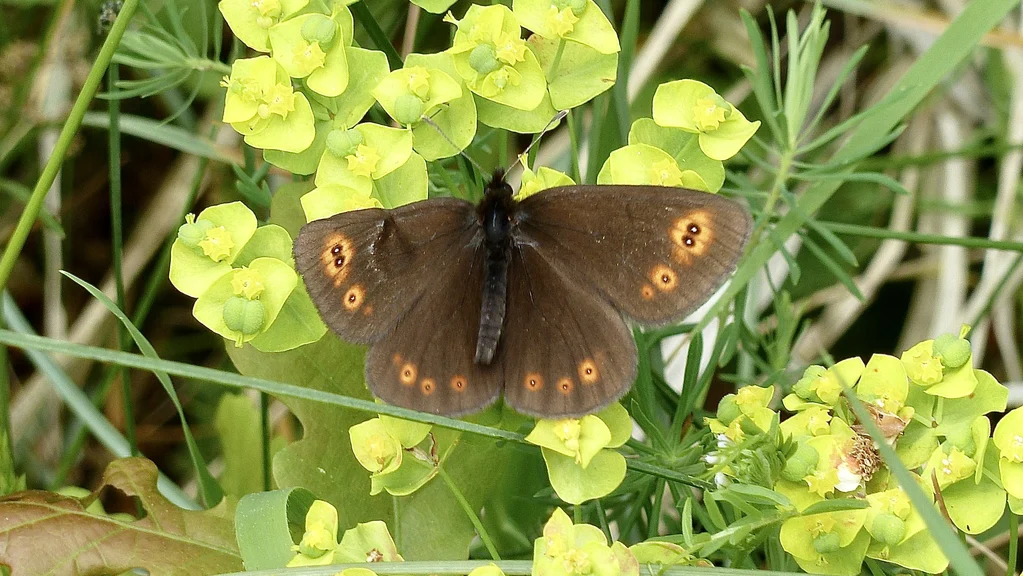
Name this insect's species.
Erebia medusa
